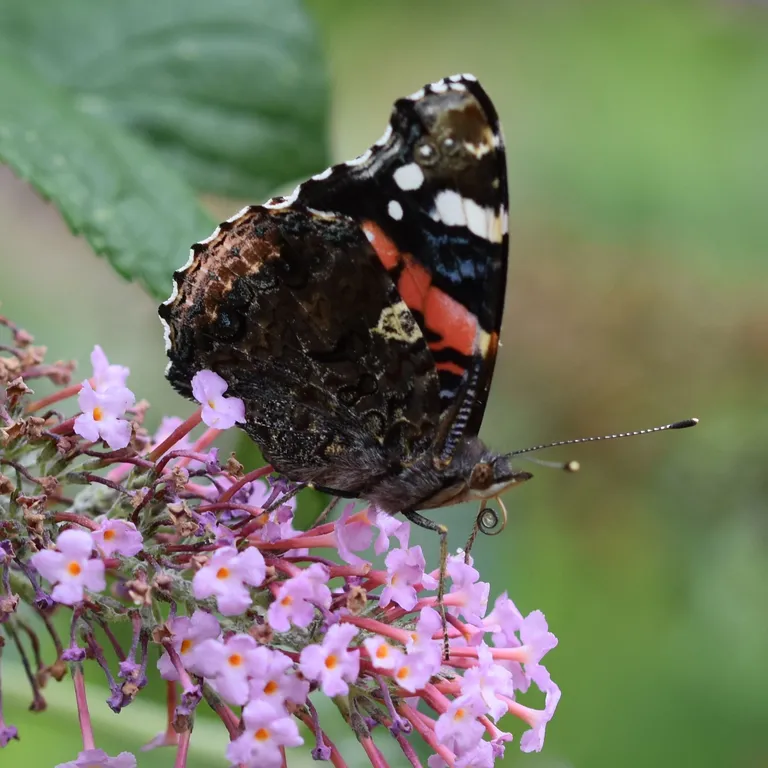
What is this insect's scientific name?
Vanessa atalanta
